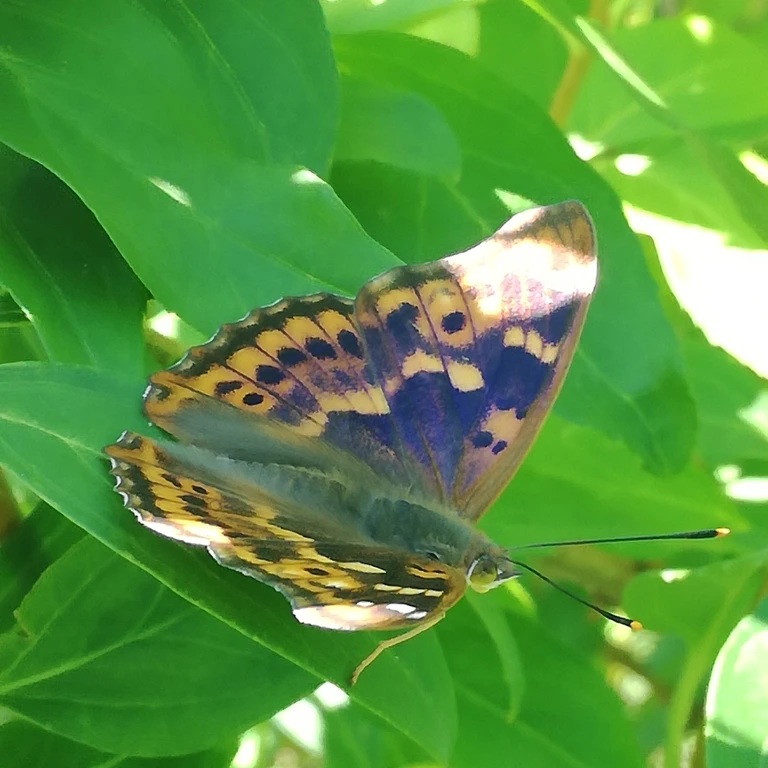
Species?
Apatura ilia
